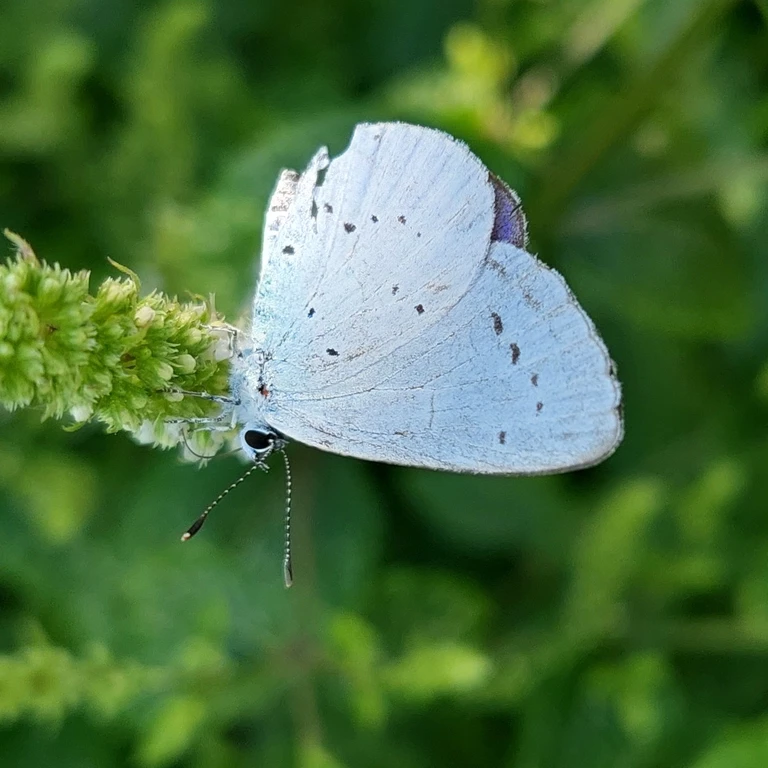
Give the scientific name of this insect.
Celastrina argiolus
